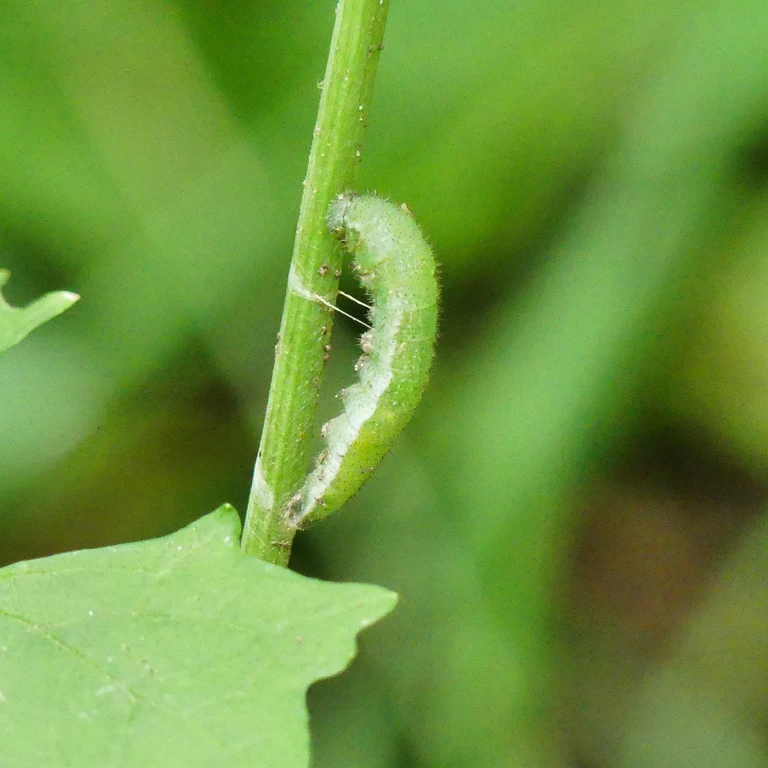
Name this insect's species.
Anthocharis cardamines
